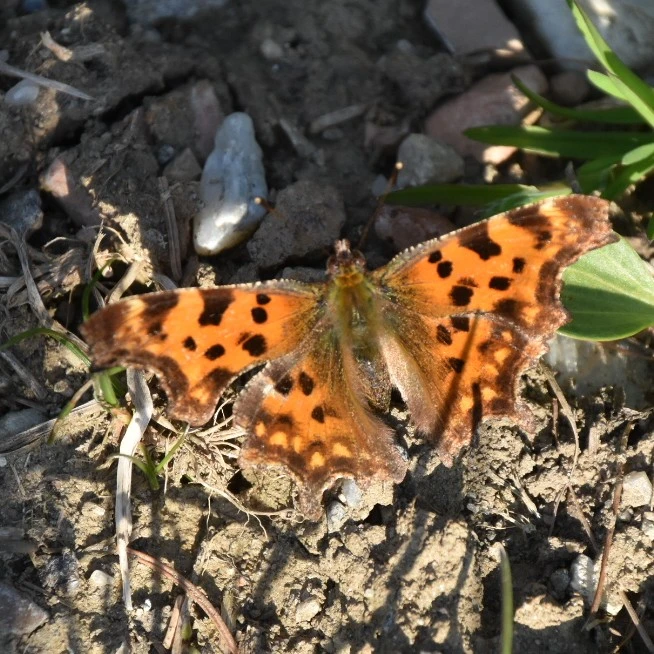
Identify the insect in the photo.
Polygonia c-album
